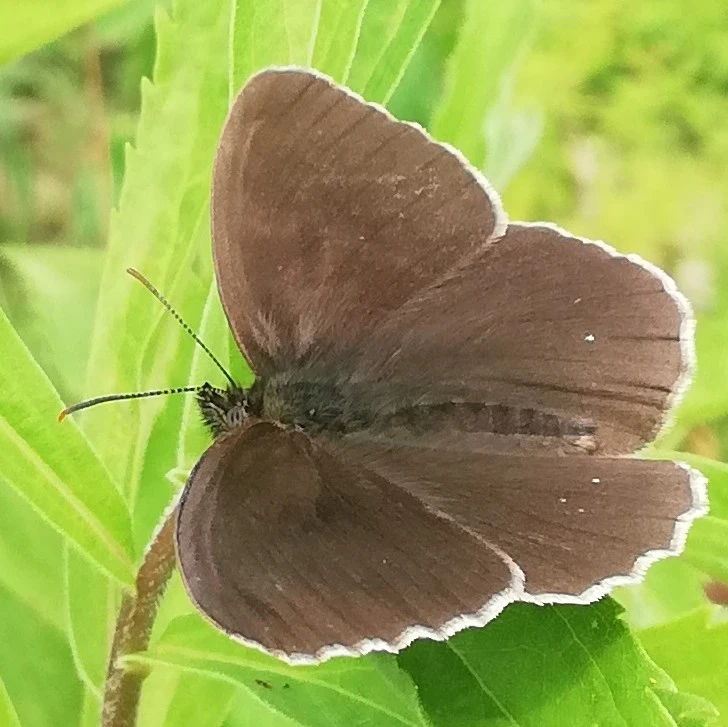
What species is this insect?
Aphantopus hyperantus
